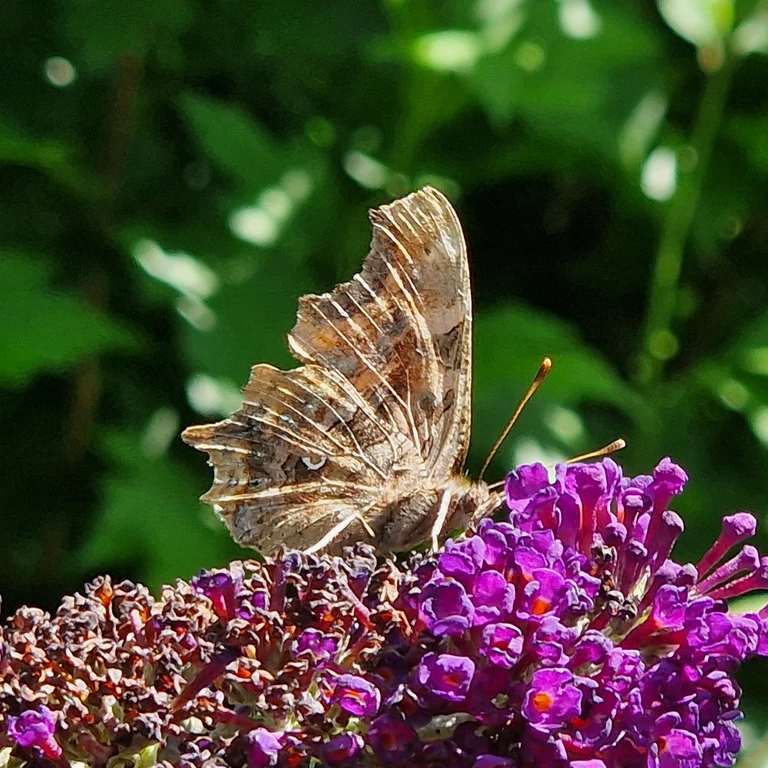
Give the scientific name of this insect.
Polygonia c-album
